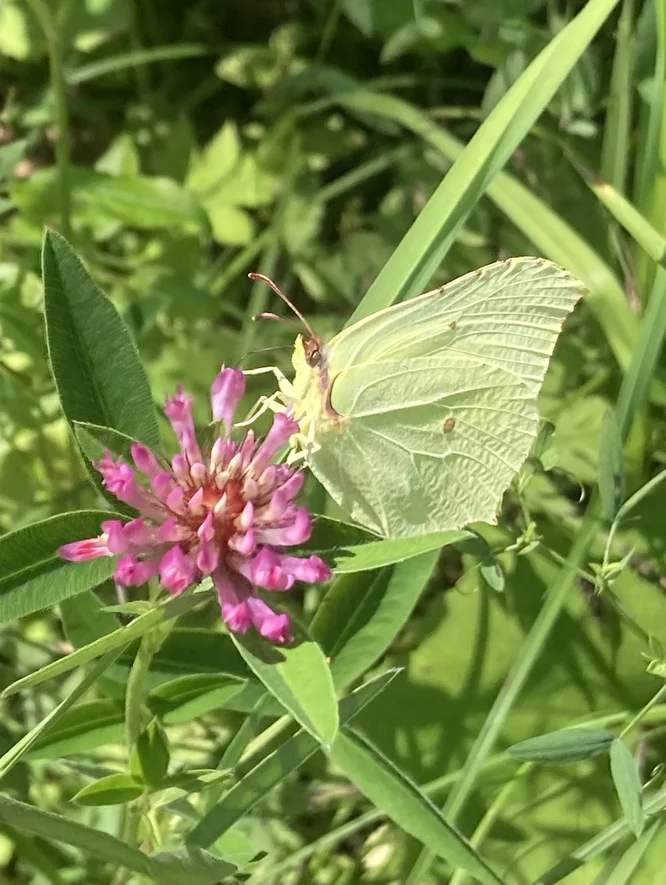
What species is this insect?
Gonepteryx rhamni
